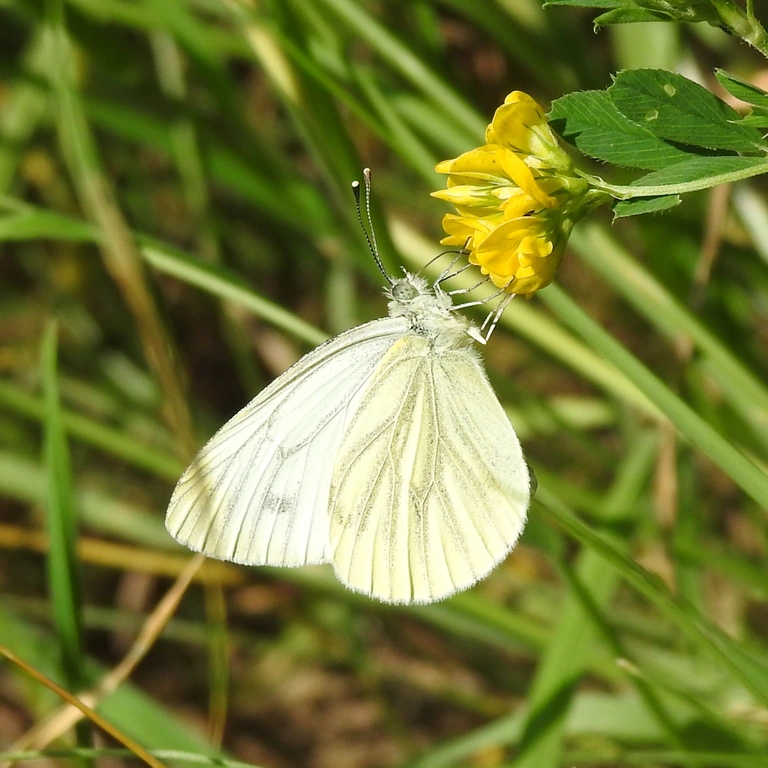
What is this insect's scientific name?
Pieris napi
